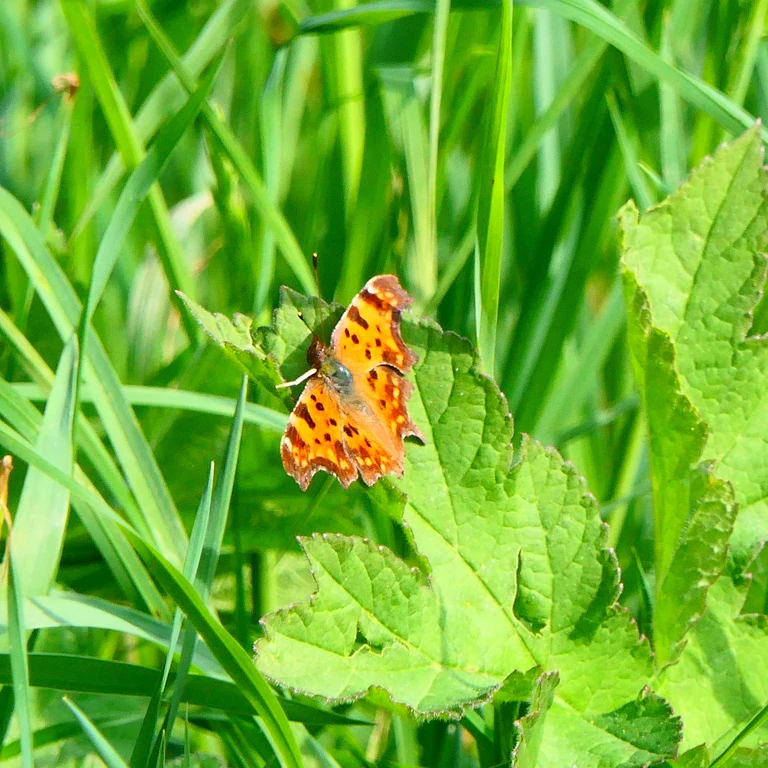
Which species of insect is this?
Polygonia c-album
